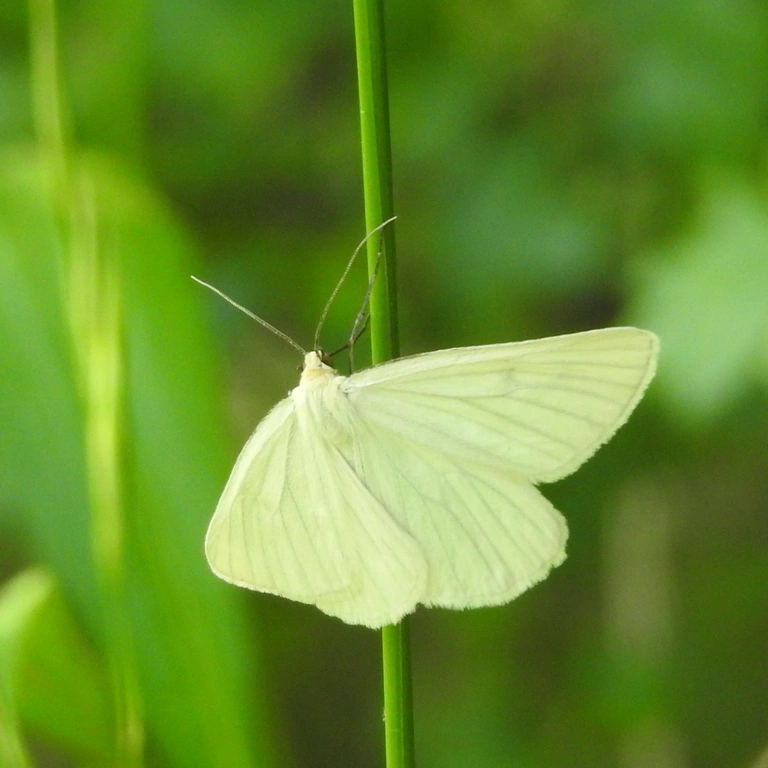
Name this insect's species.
Siona lineata
